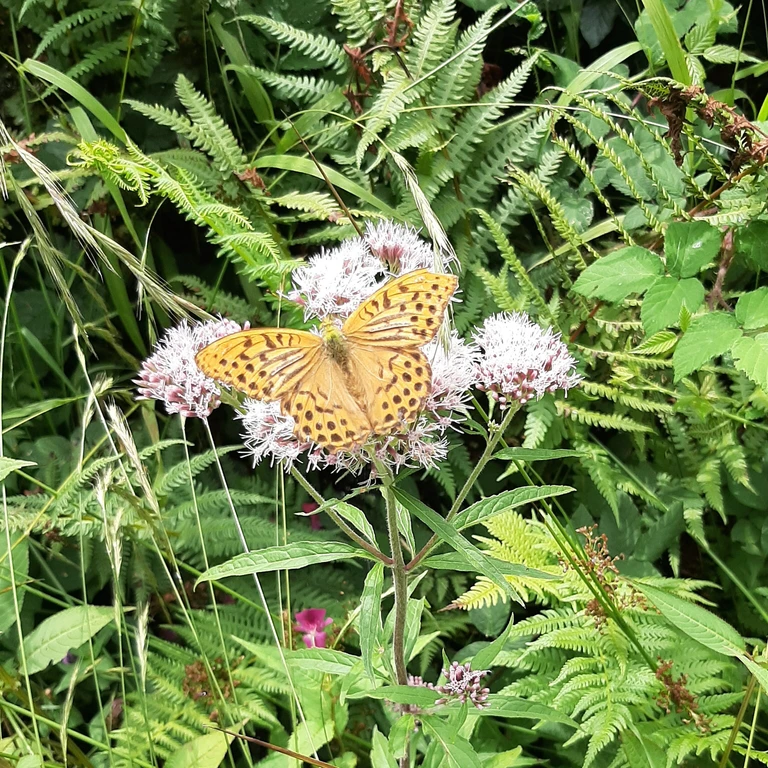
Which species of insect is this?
Argynnis paphia
